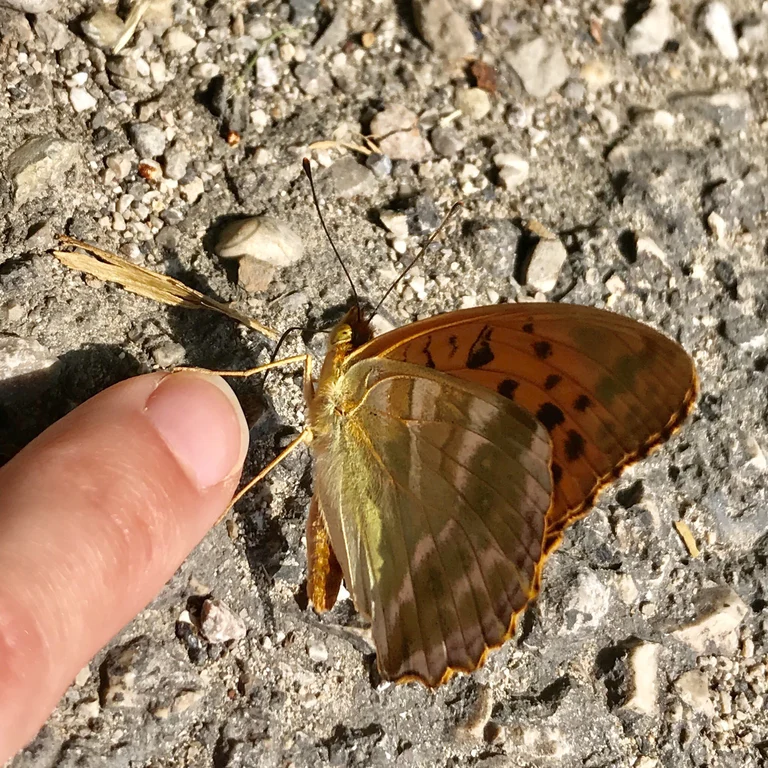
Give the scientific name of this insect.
Argynnis paphia
